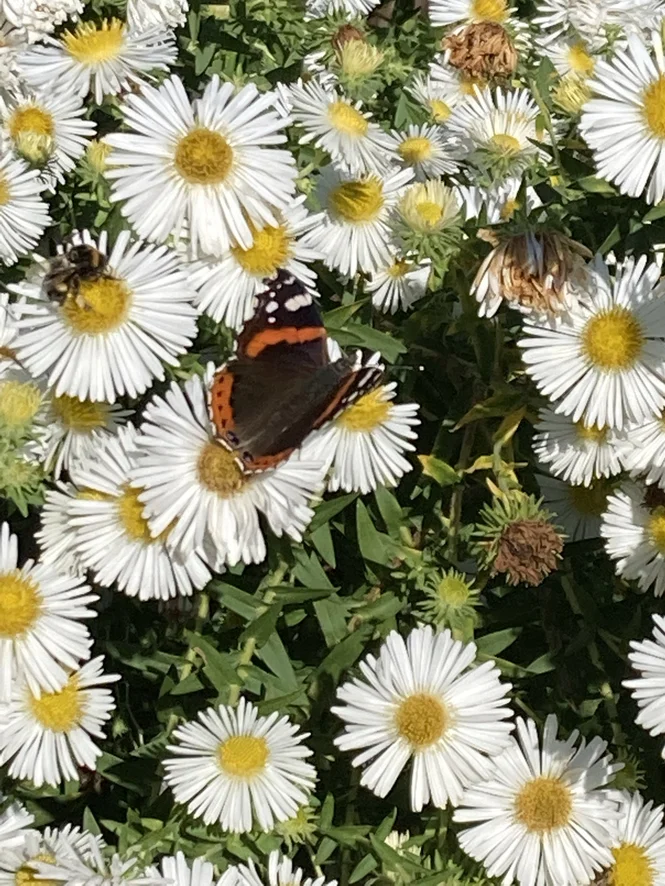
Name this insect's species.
Vanessa atalanta
